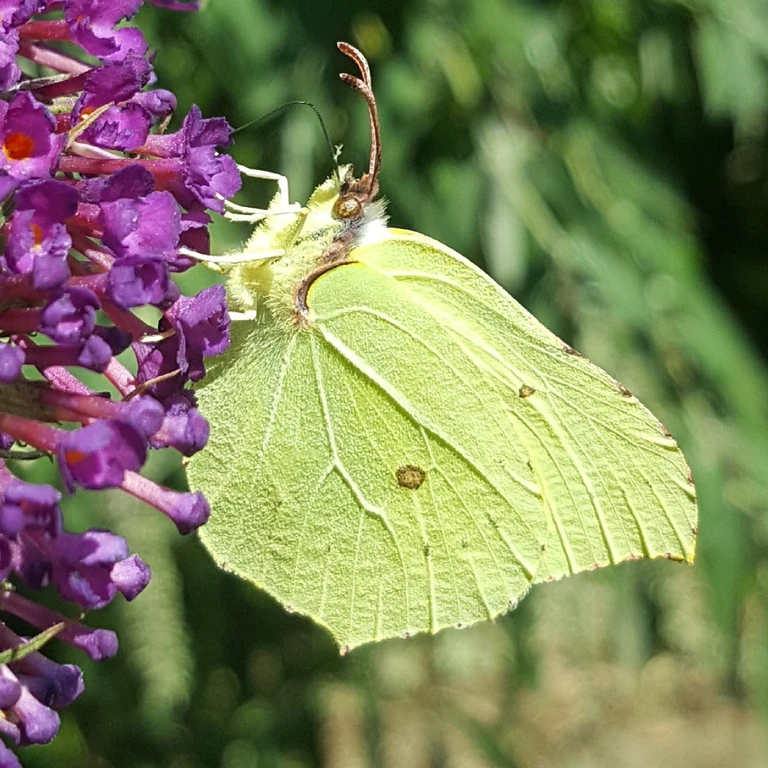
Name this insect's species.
Gonepteryx rhamni
